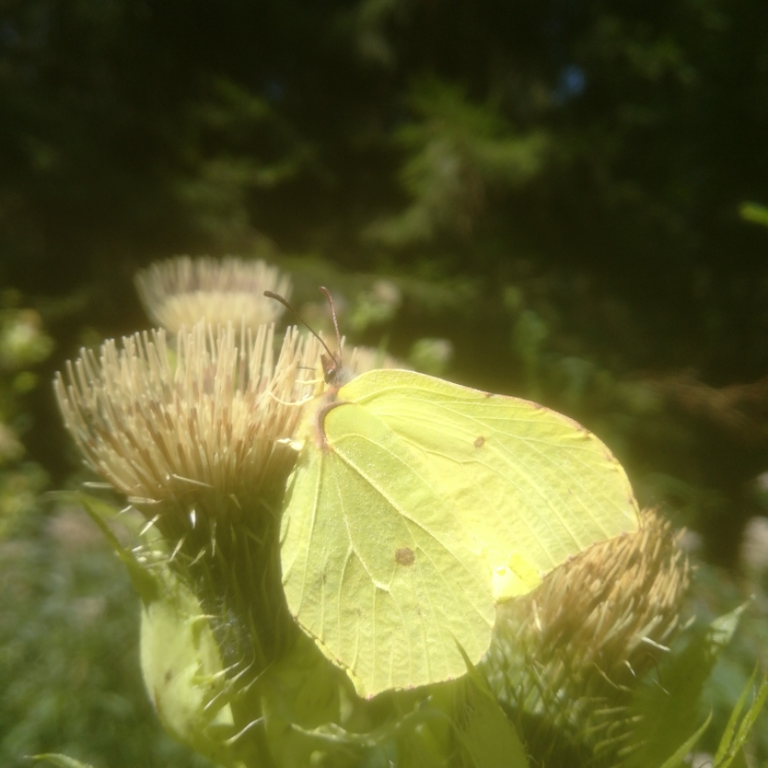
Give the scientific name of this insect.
Gonepteryx rhamni
